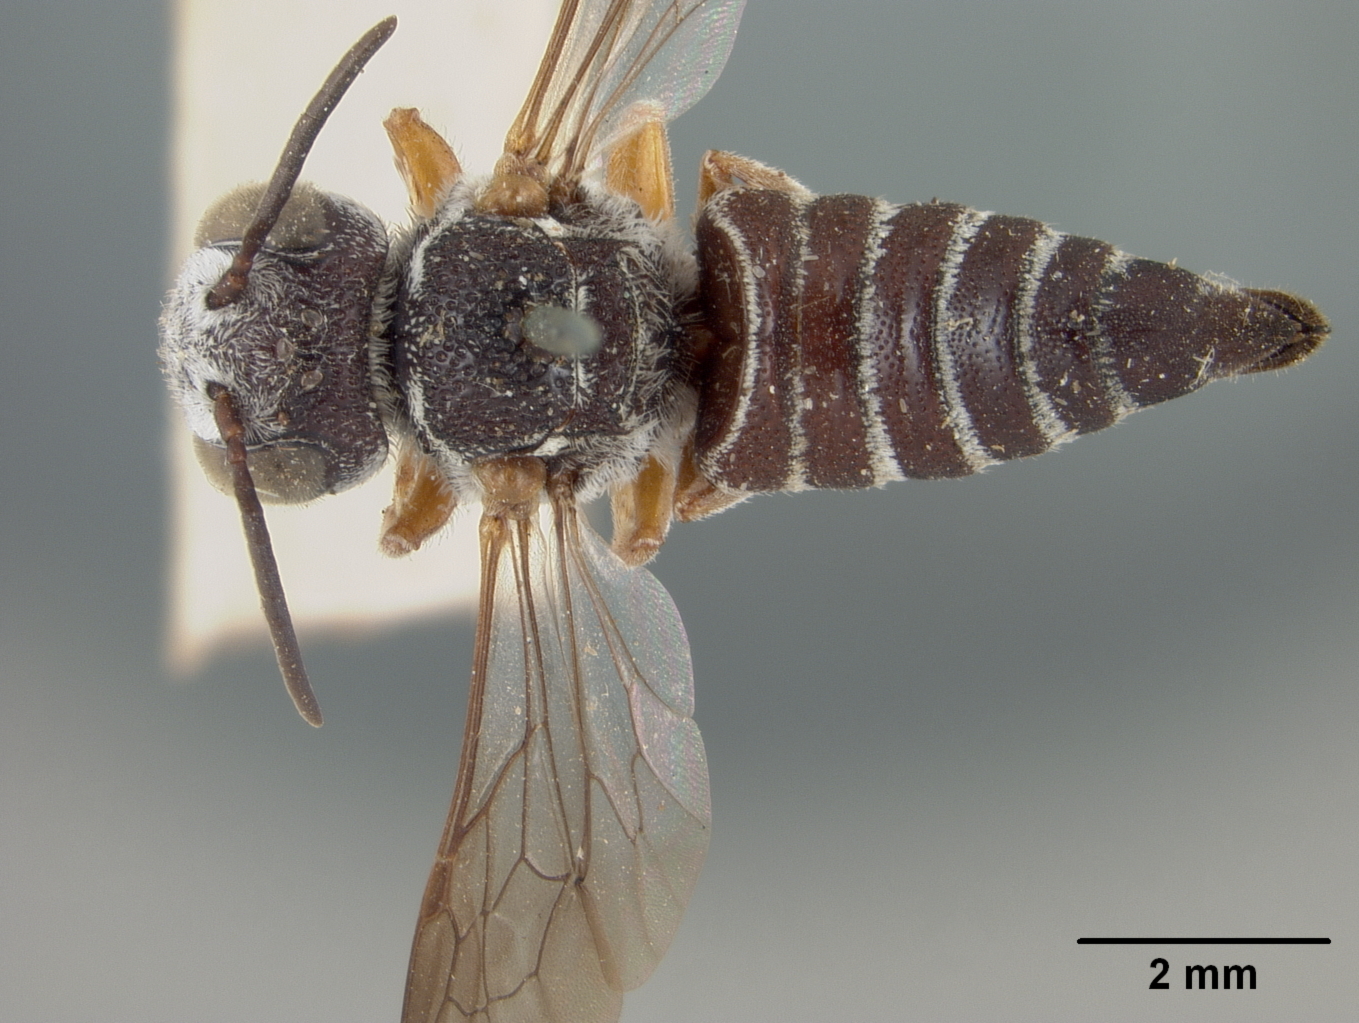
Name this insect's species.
Coelioxys scitula
